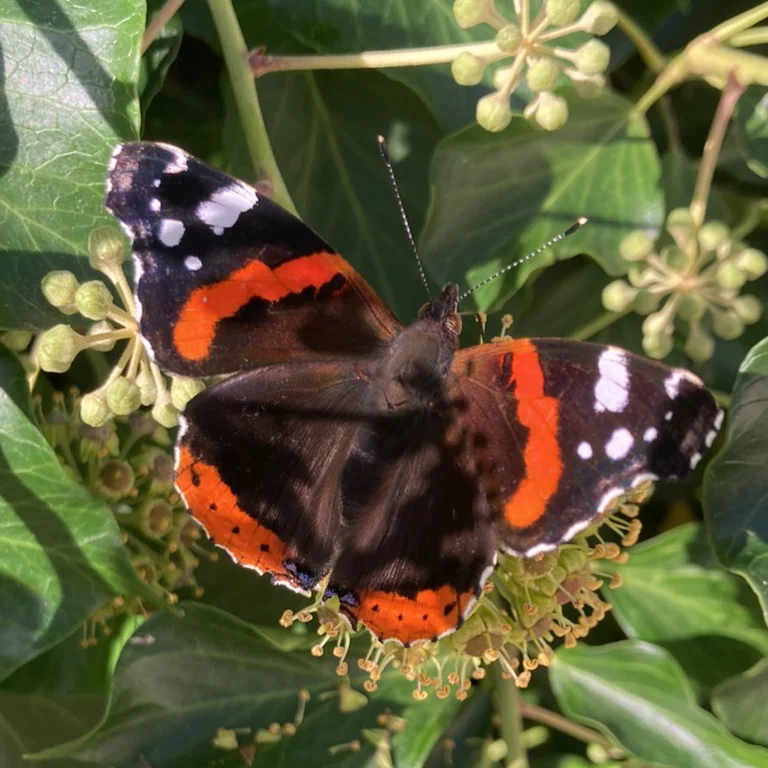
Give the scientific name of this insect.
Vanessa atalanta
